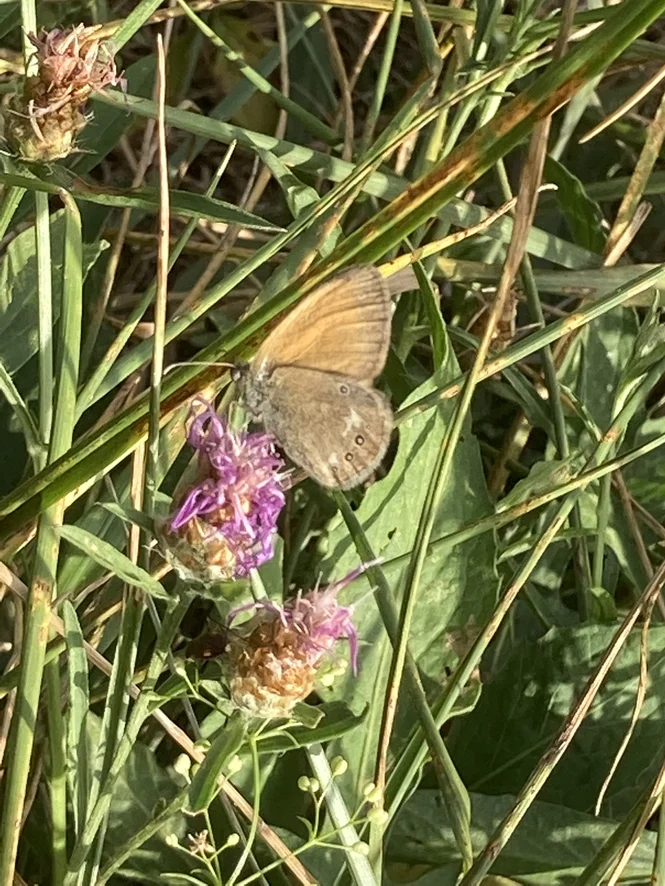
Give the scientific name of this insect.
Coenonympha glycerion (also Coenonympha iphis)
